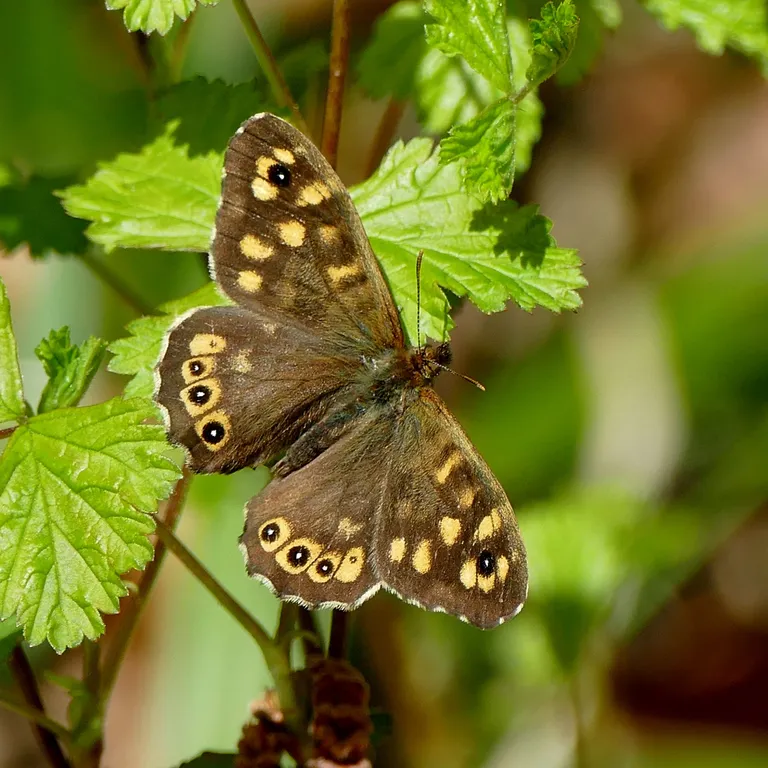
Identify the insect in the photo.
Pararge aegeria
